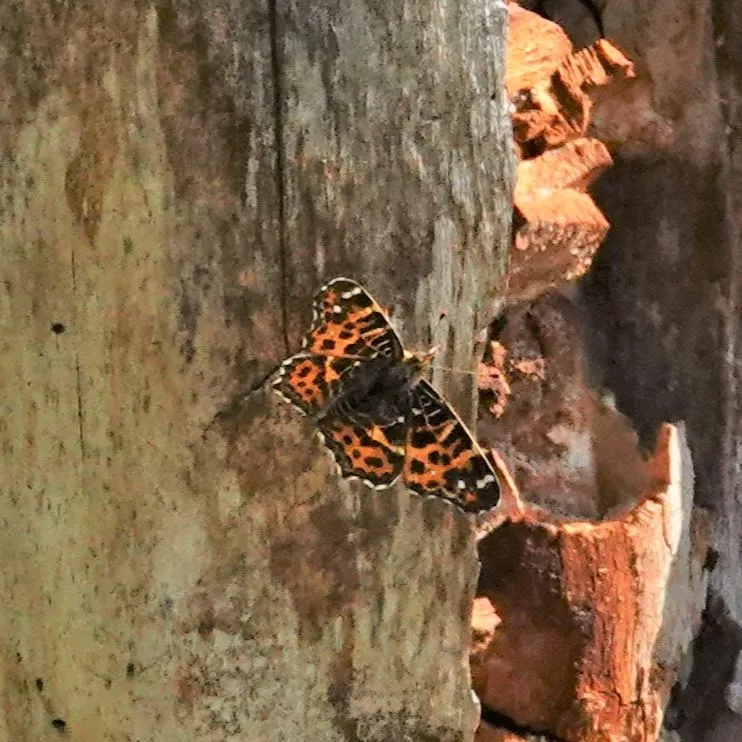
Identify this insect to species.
Araschnia levana
